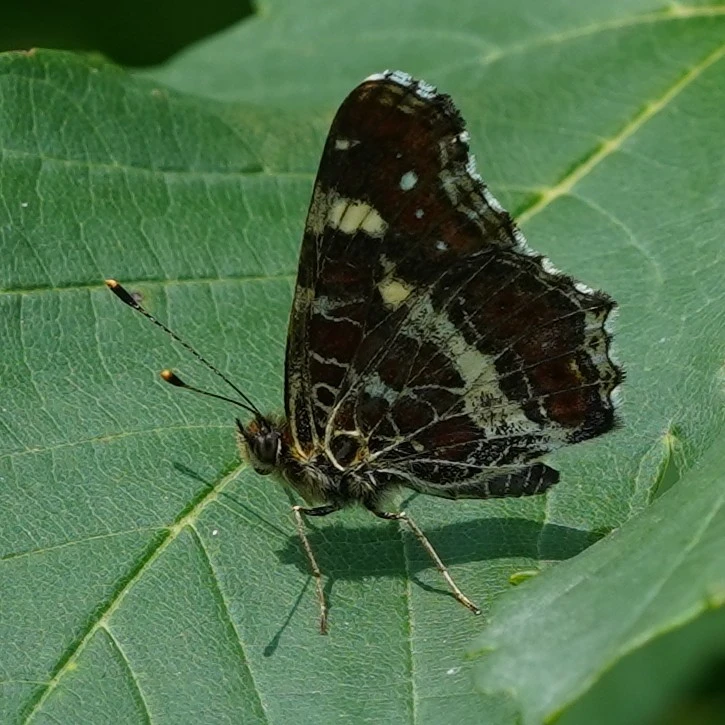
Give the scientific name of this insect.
Araschnia levana
